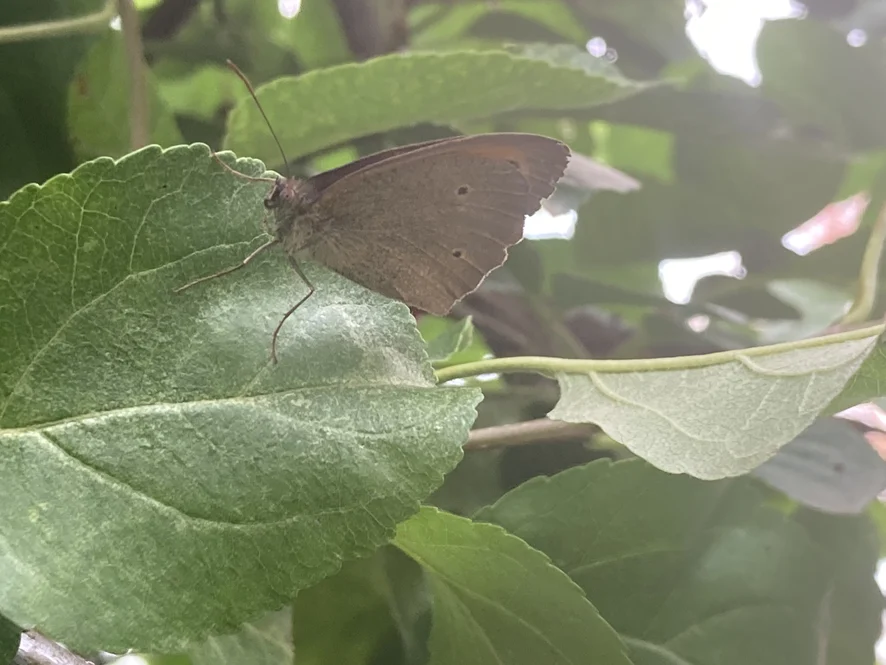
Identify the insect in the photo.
Maniola jurtina
